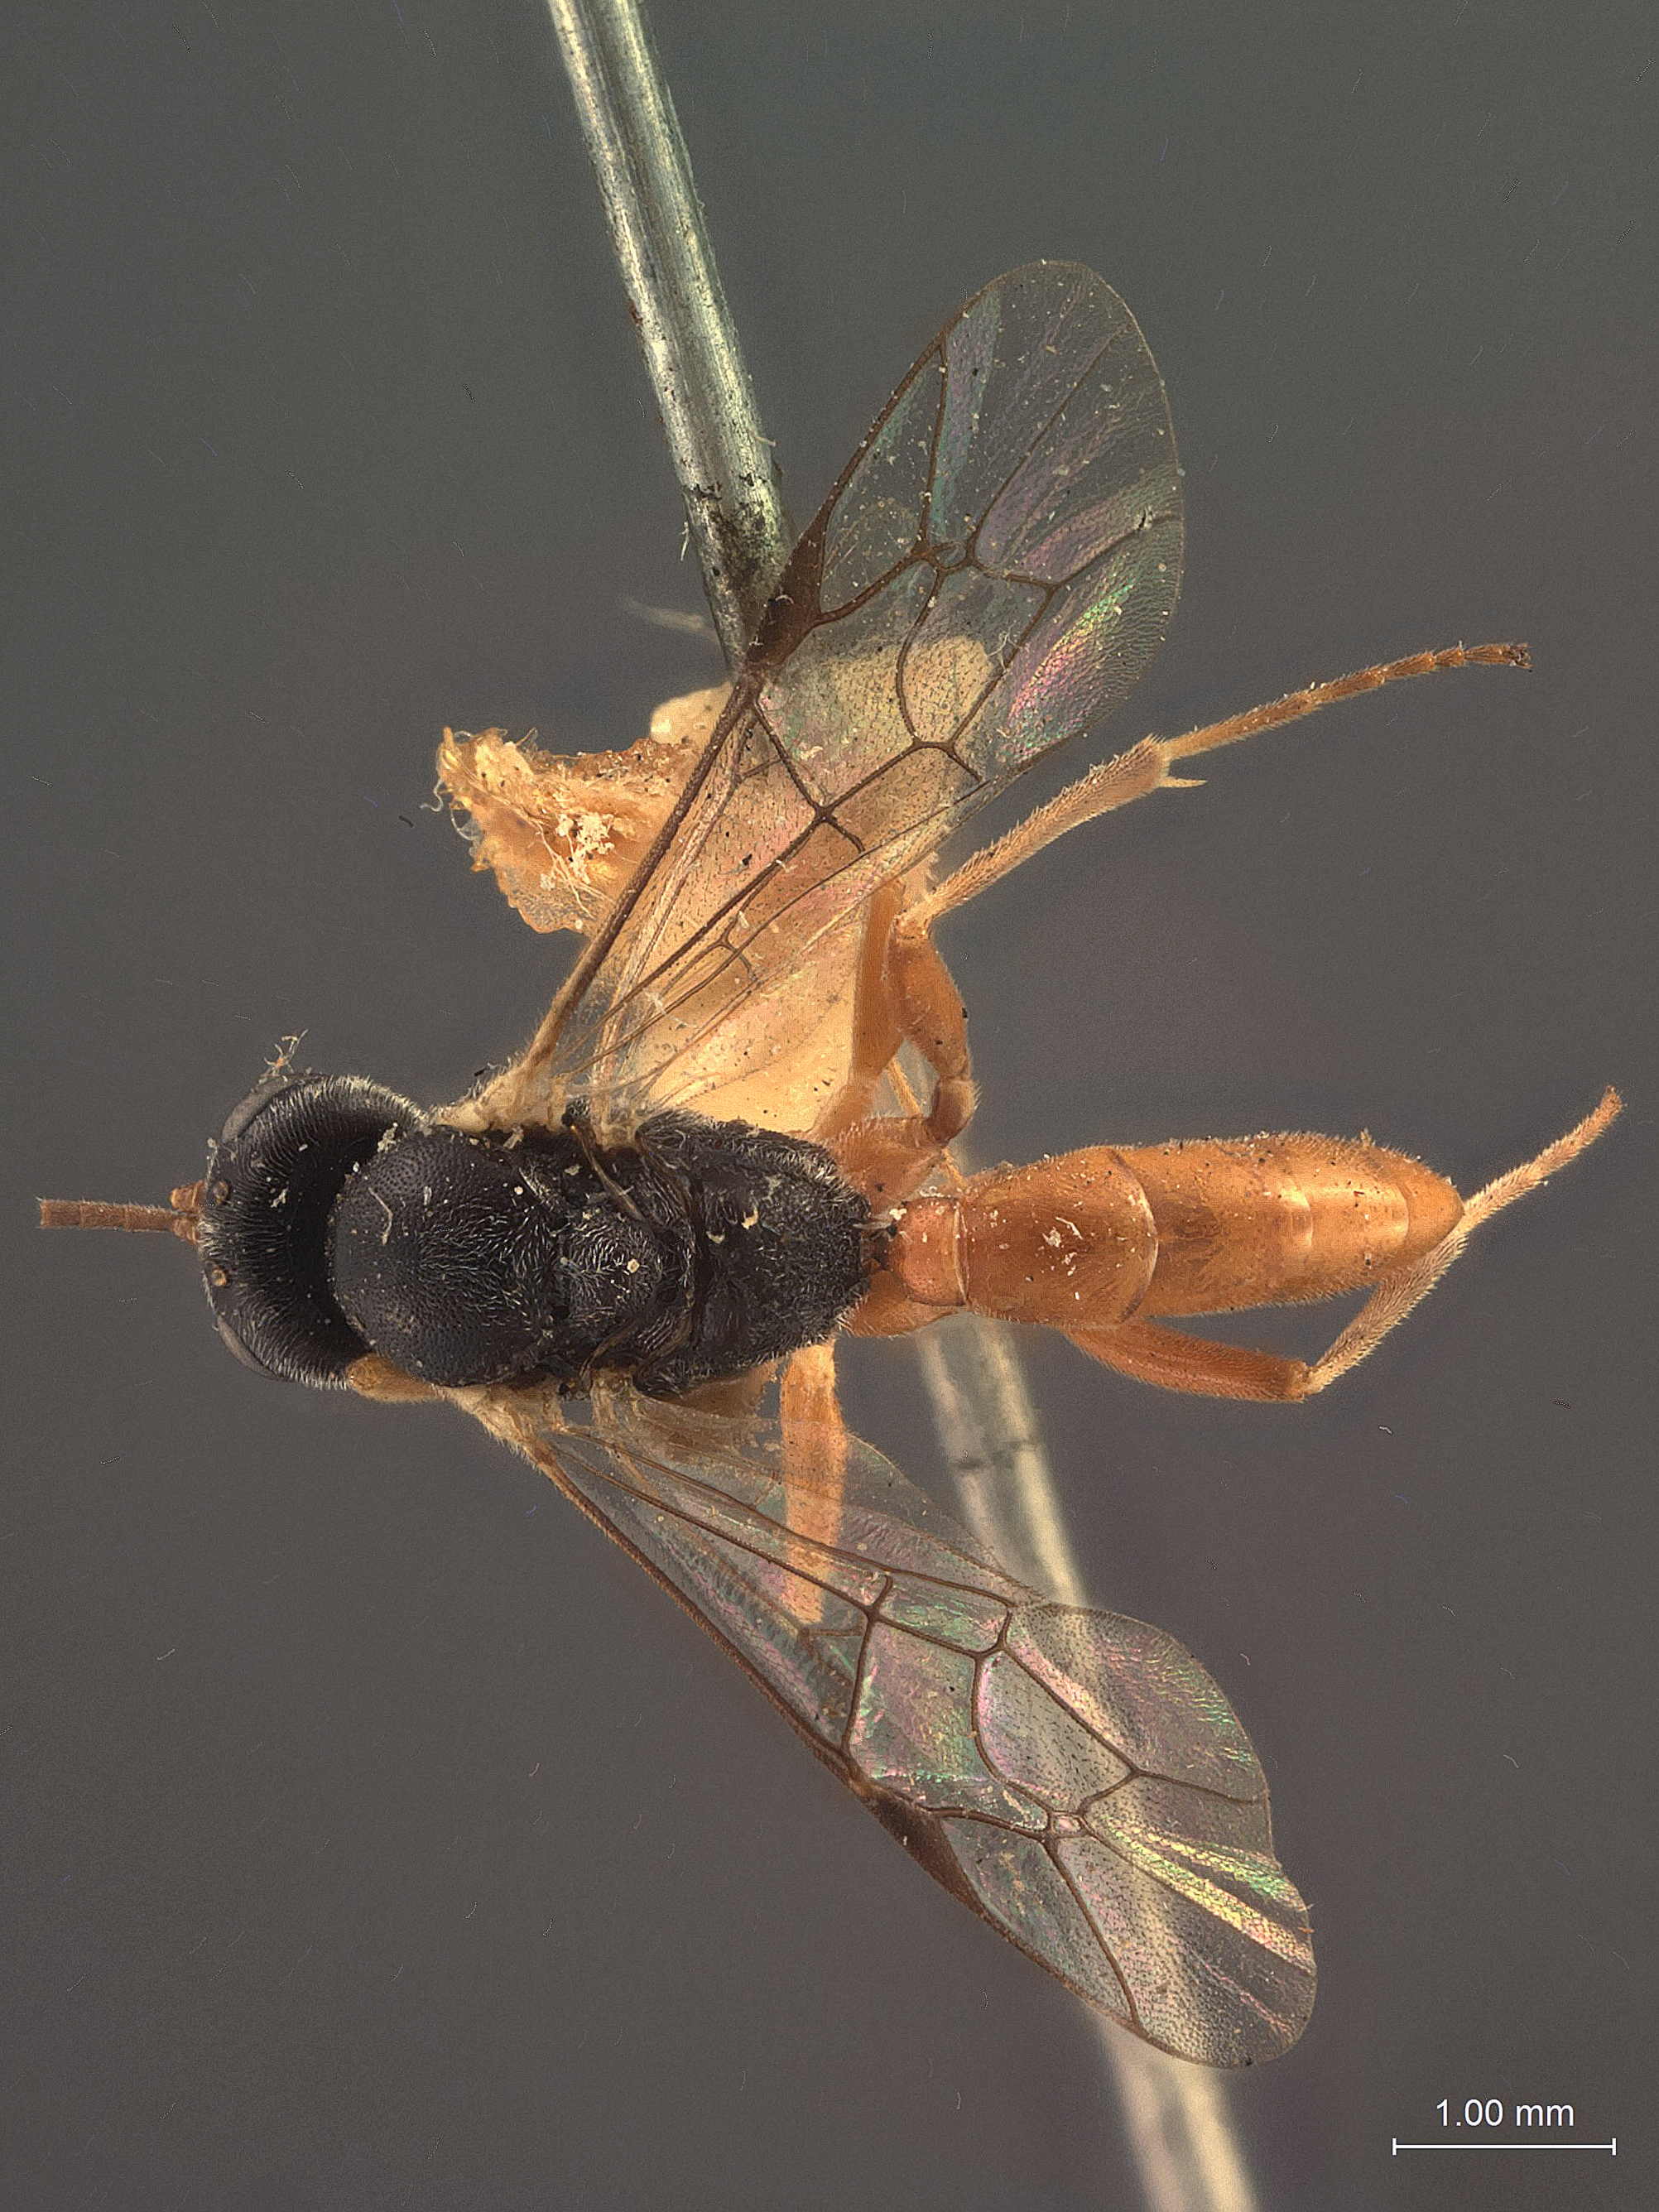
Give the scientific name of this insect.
Limneria lophyri
